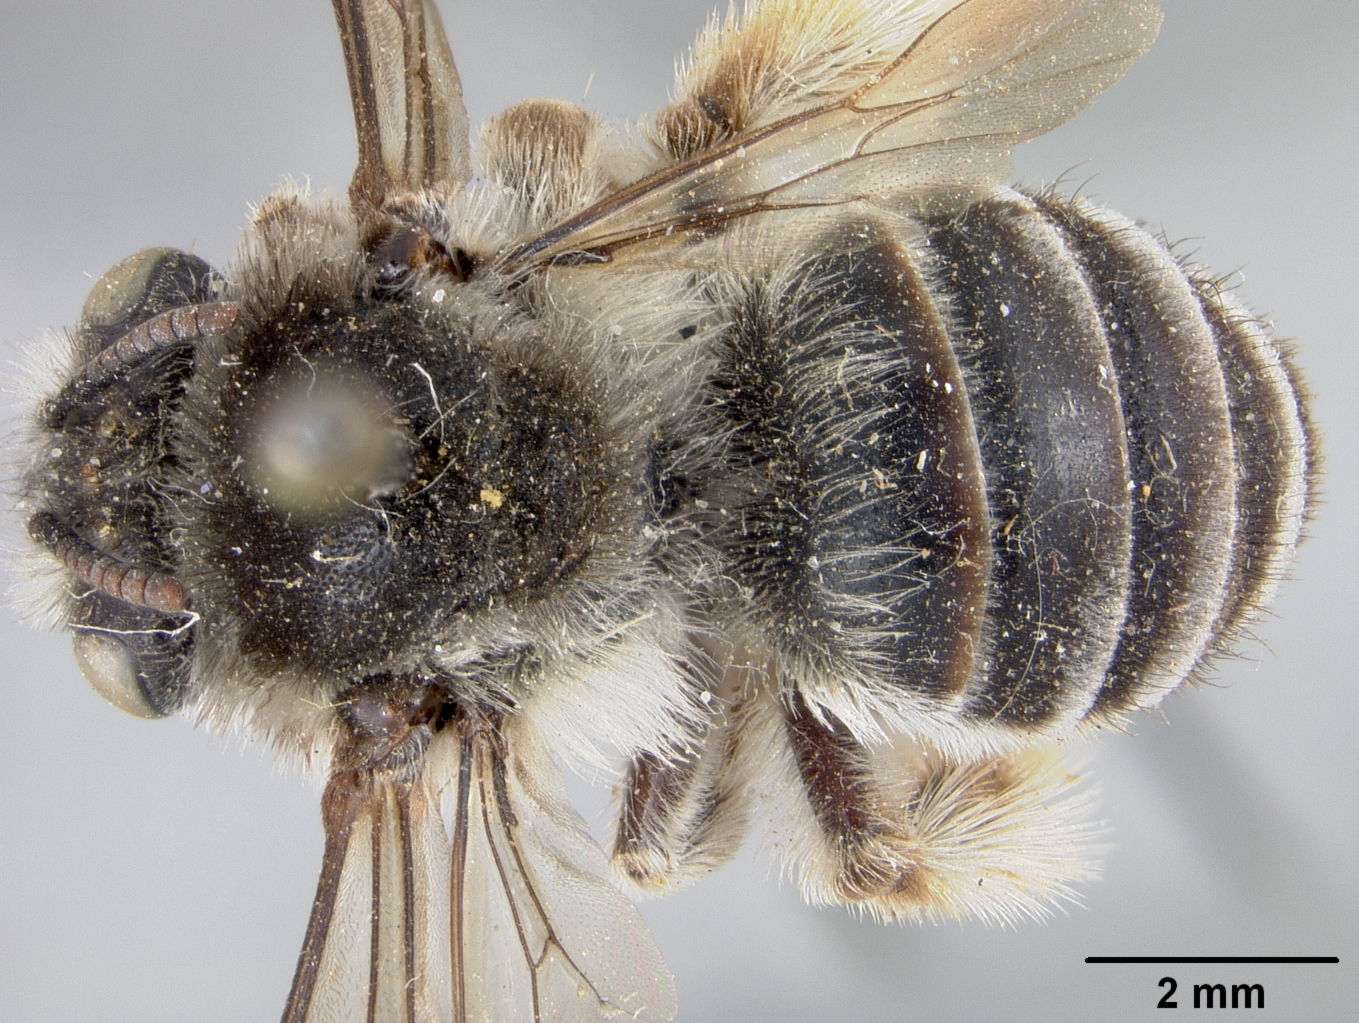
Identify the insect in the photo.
Melissodes apicata
